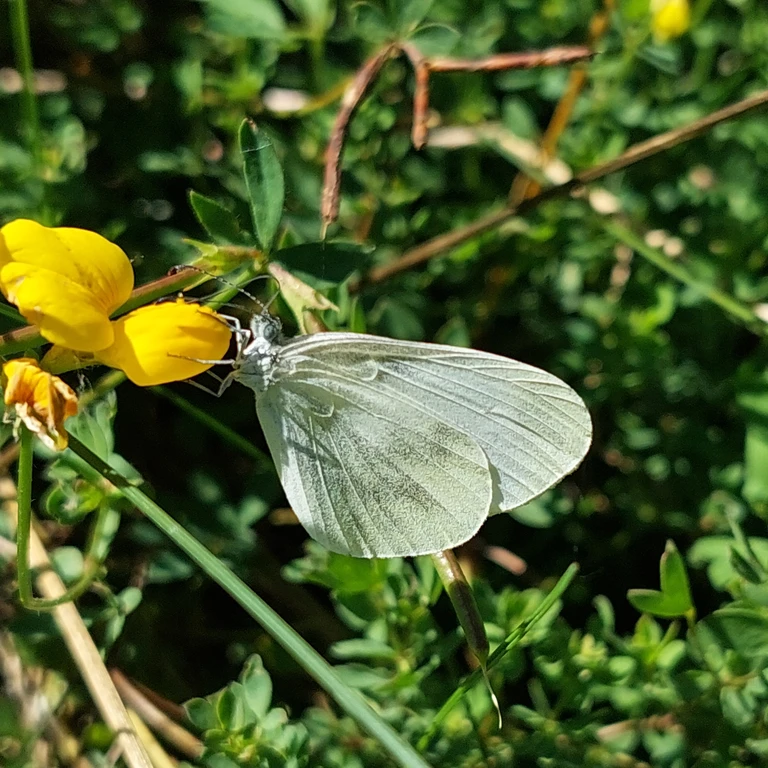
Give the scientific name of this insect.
Leptidea sinapis/juvernica
